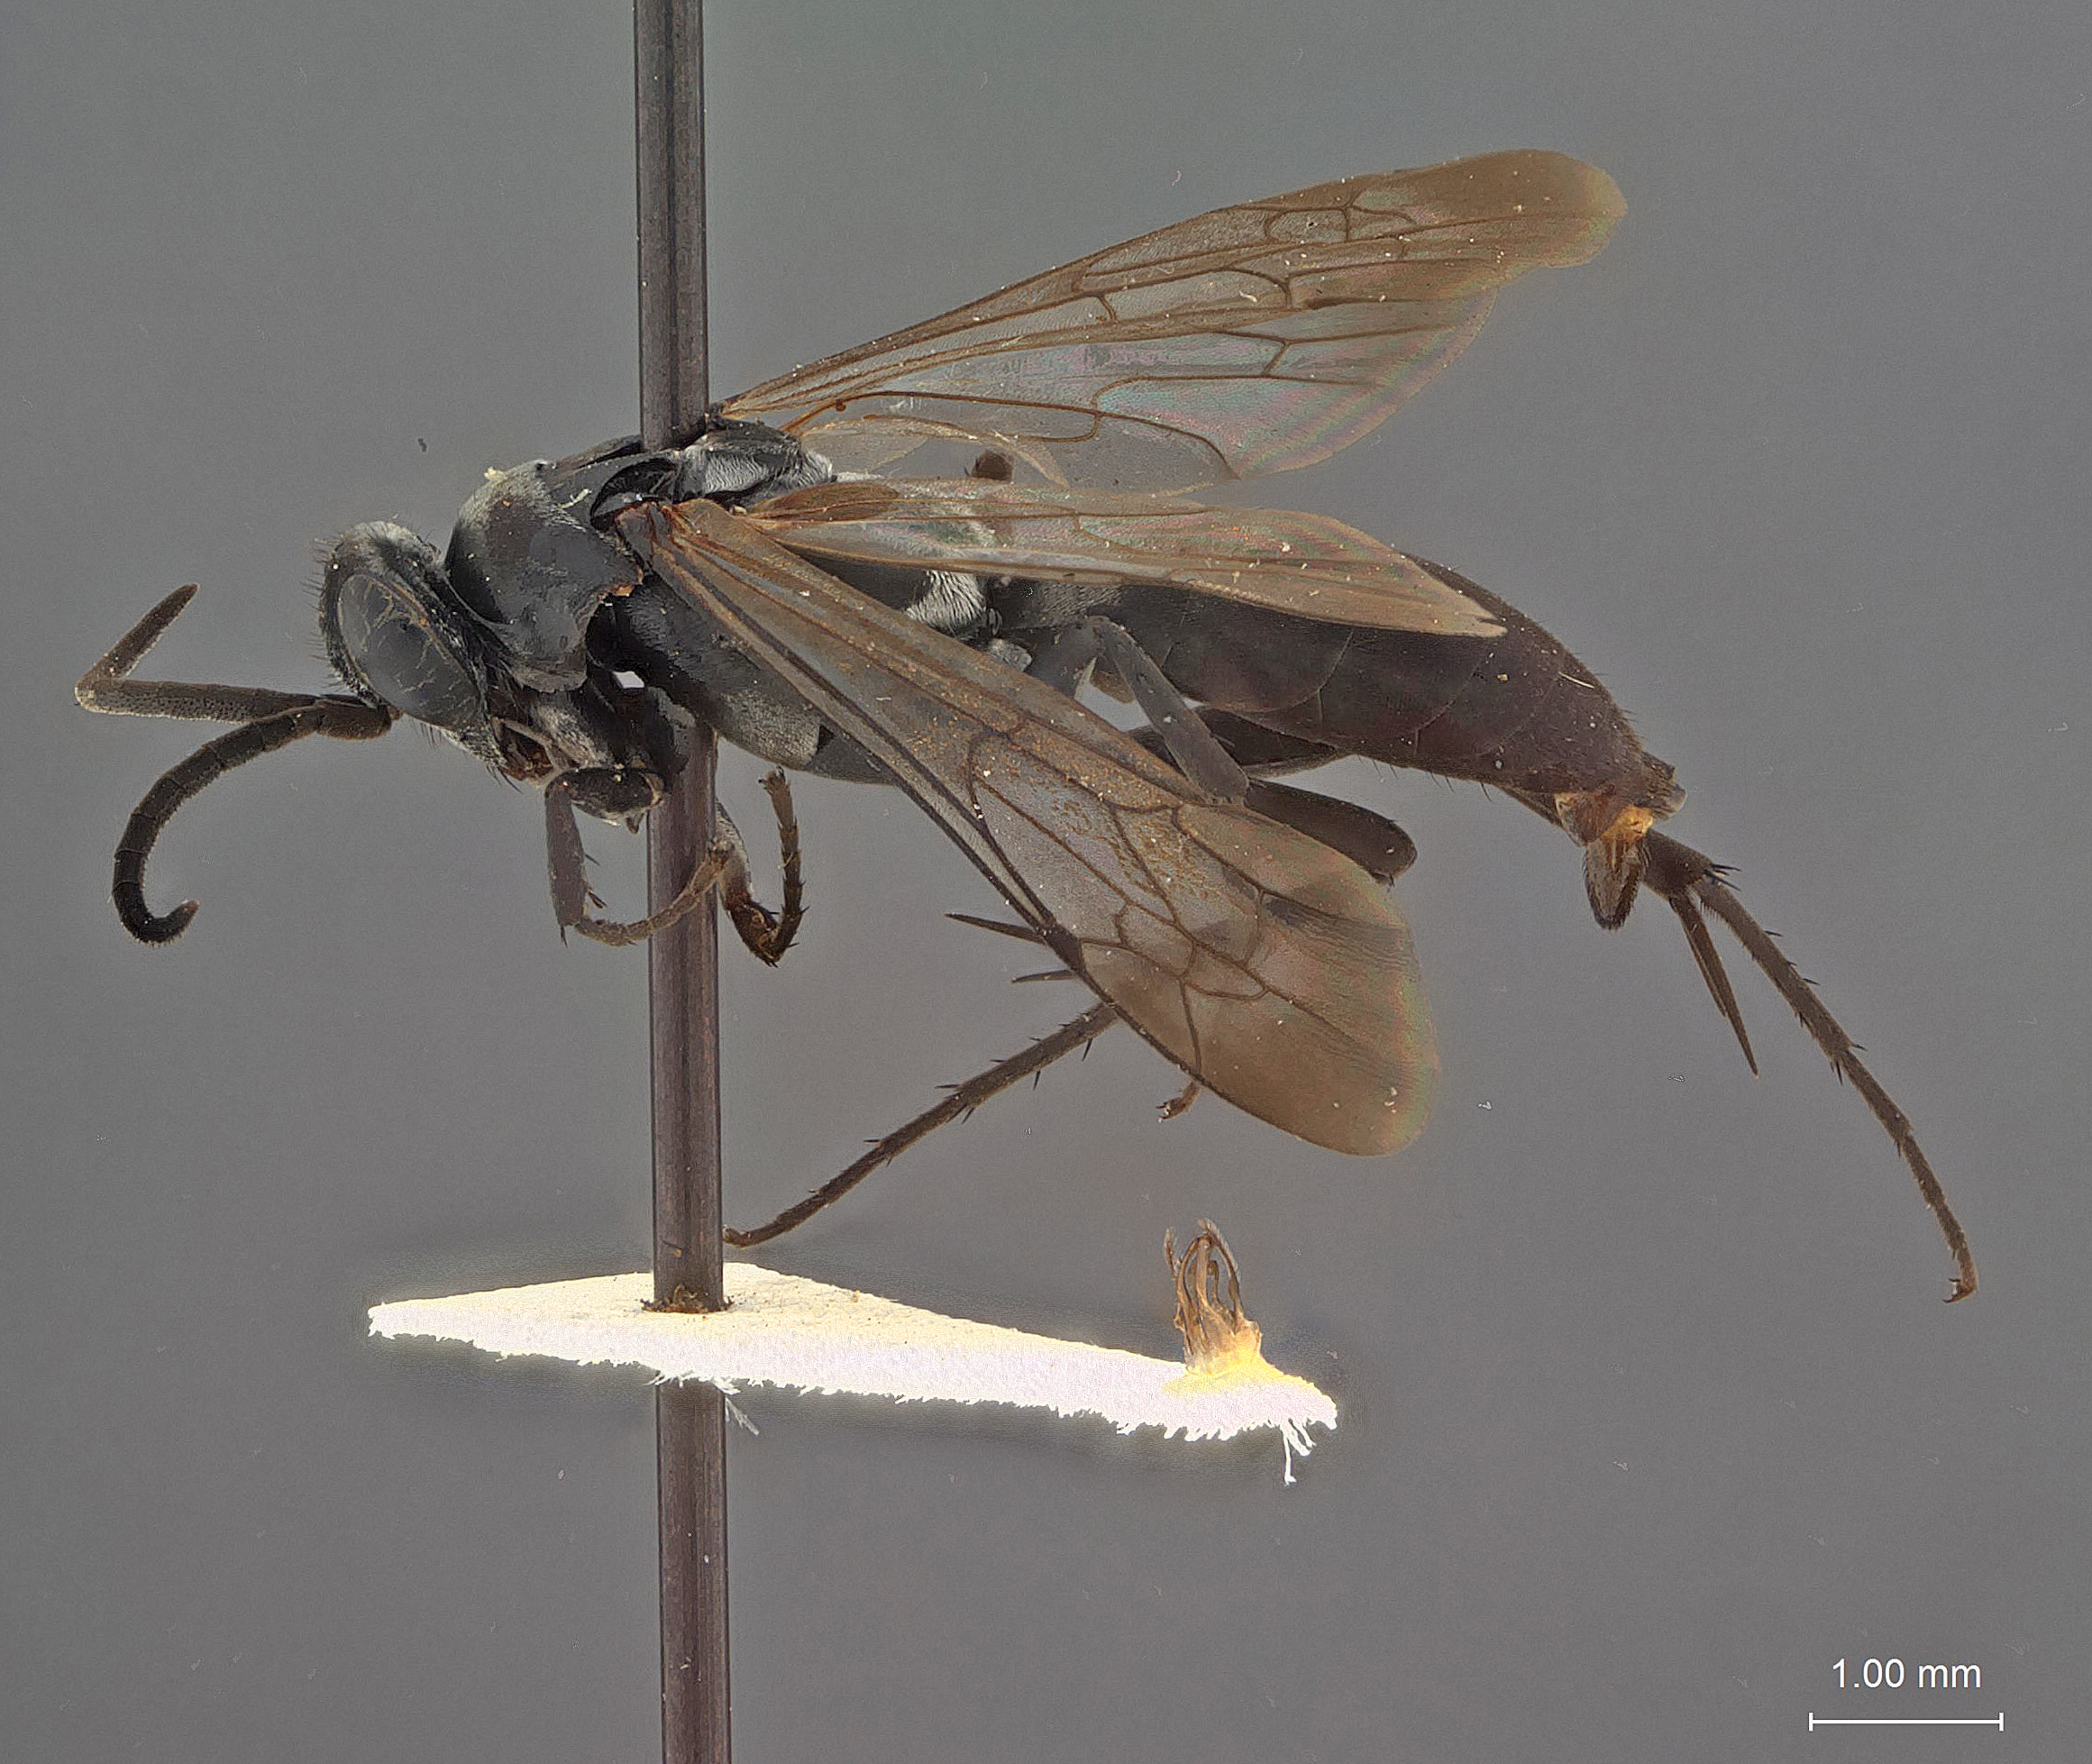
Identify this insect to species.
Evagetes asignus
